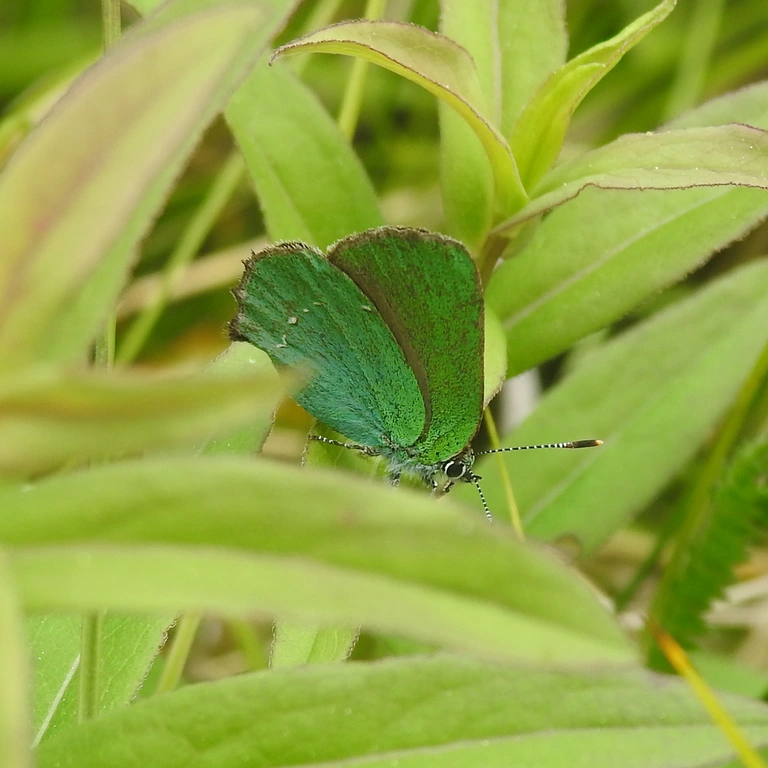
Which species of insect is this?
Callophrys rubi
